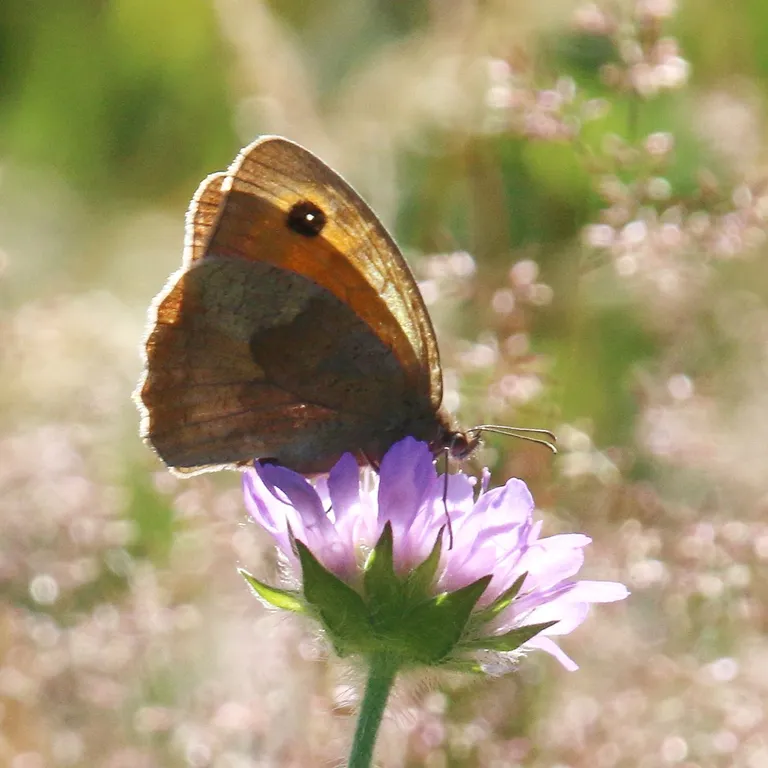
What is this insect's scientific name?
Maniola jurtina
